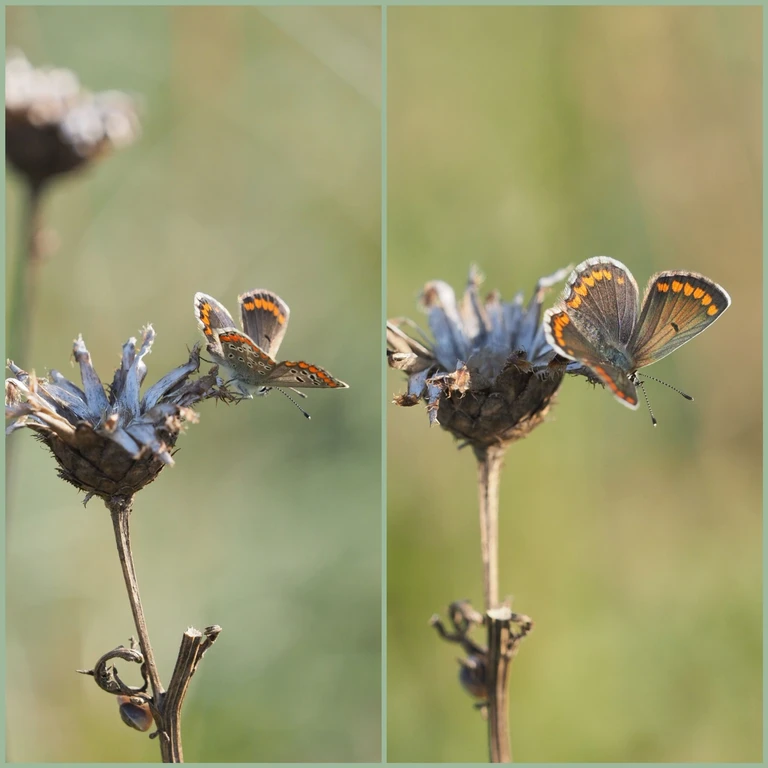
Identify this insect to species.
Aricia agestis/artaxerxes
